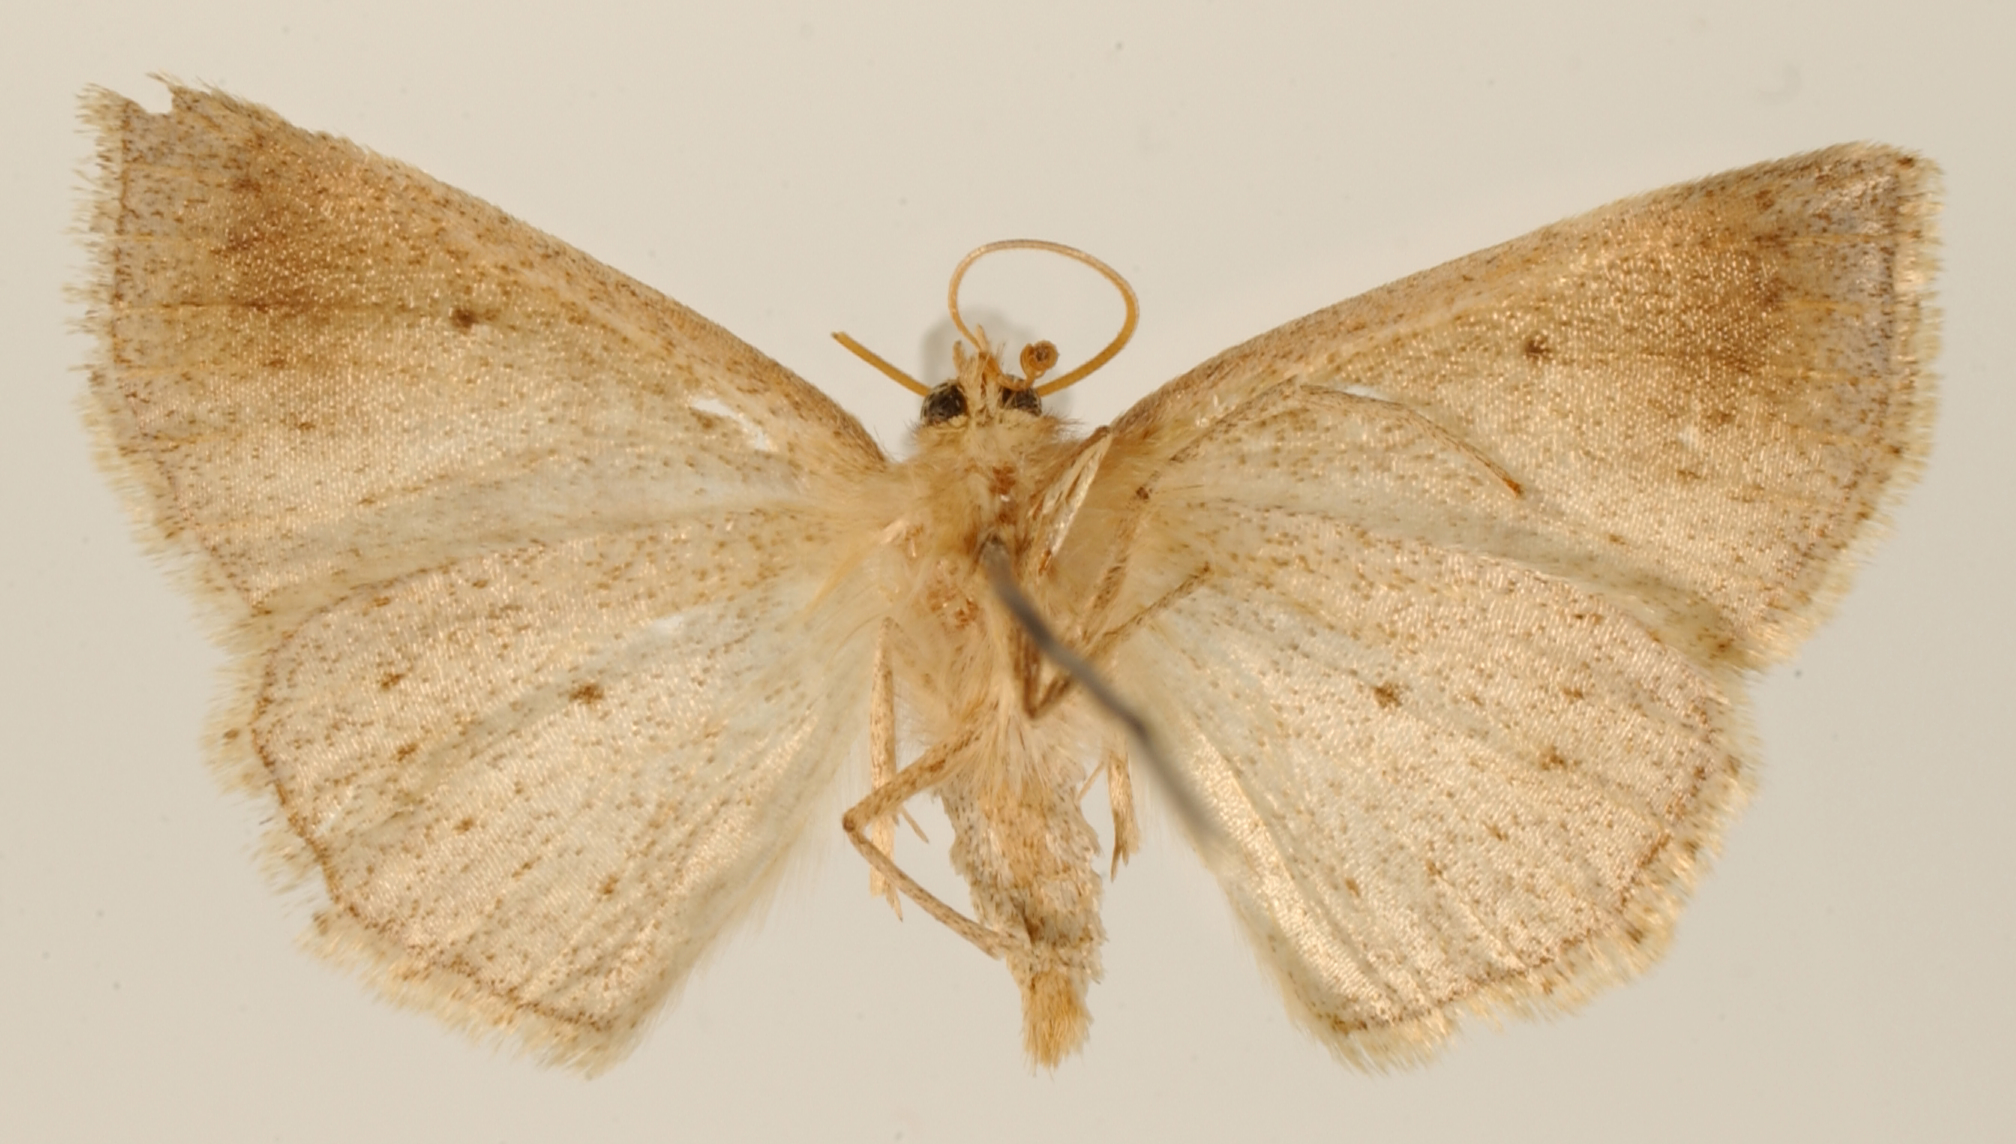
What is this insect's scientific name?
Sabulodes pumilis
